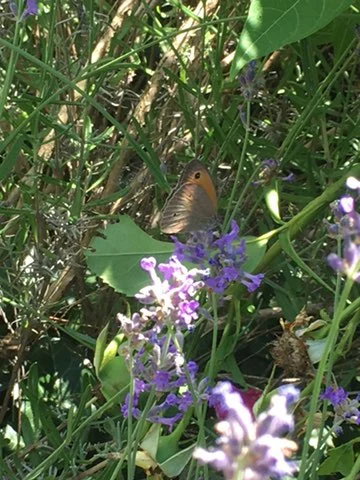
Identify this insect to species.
Maniola jurtina
